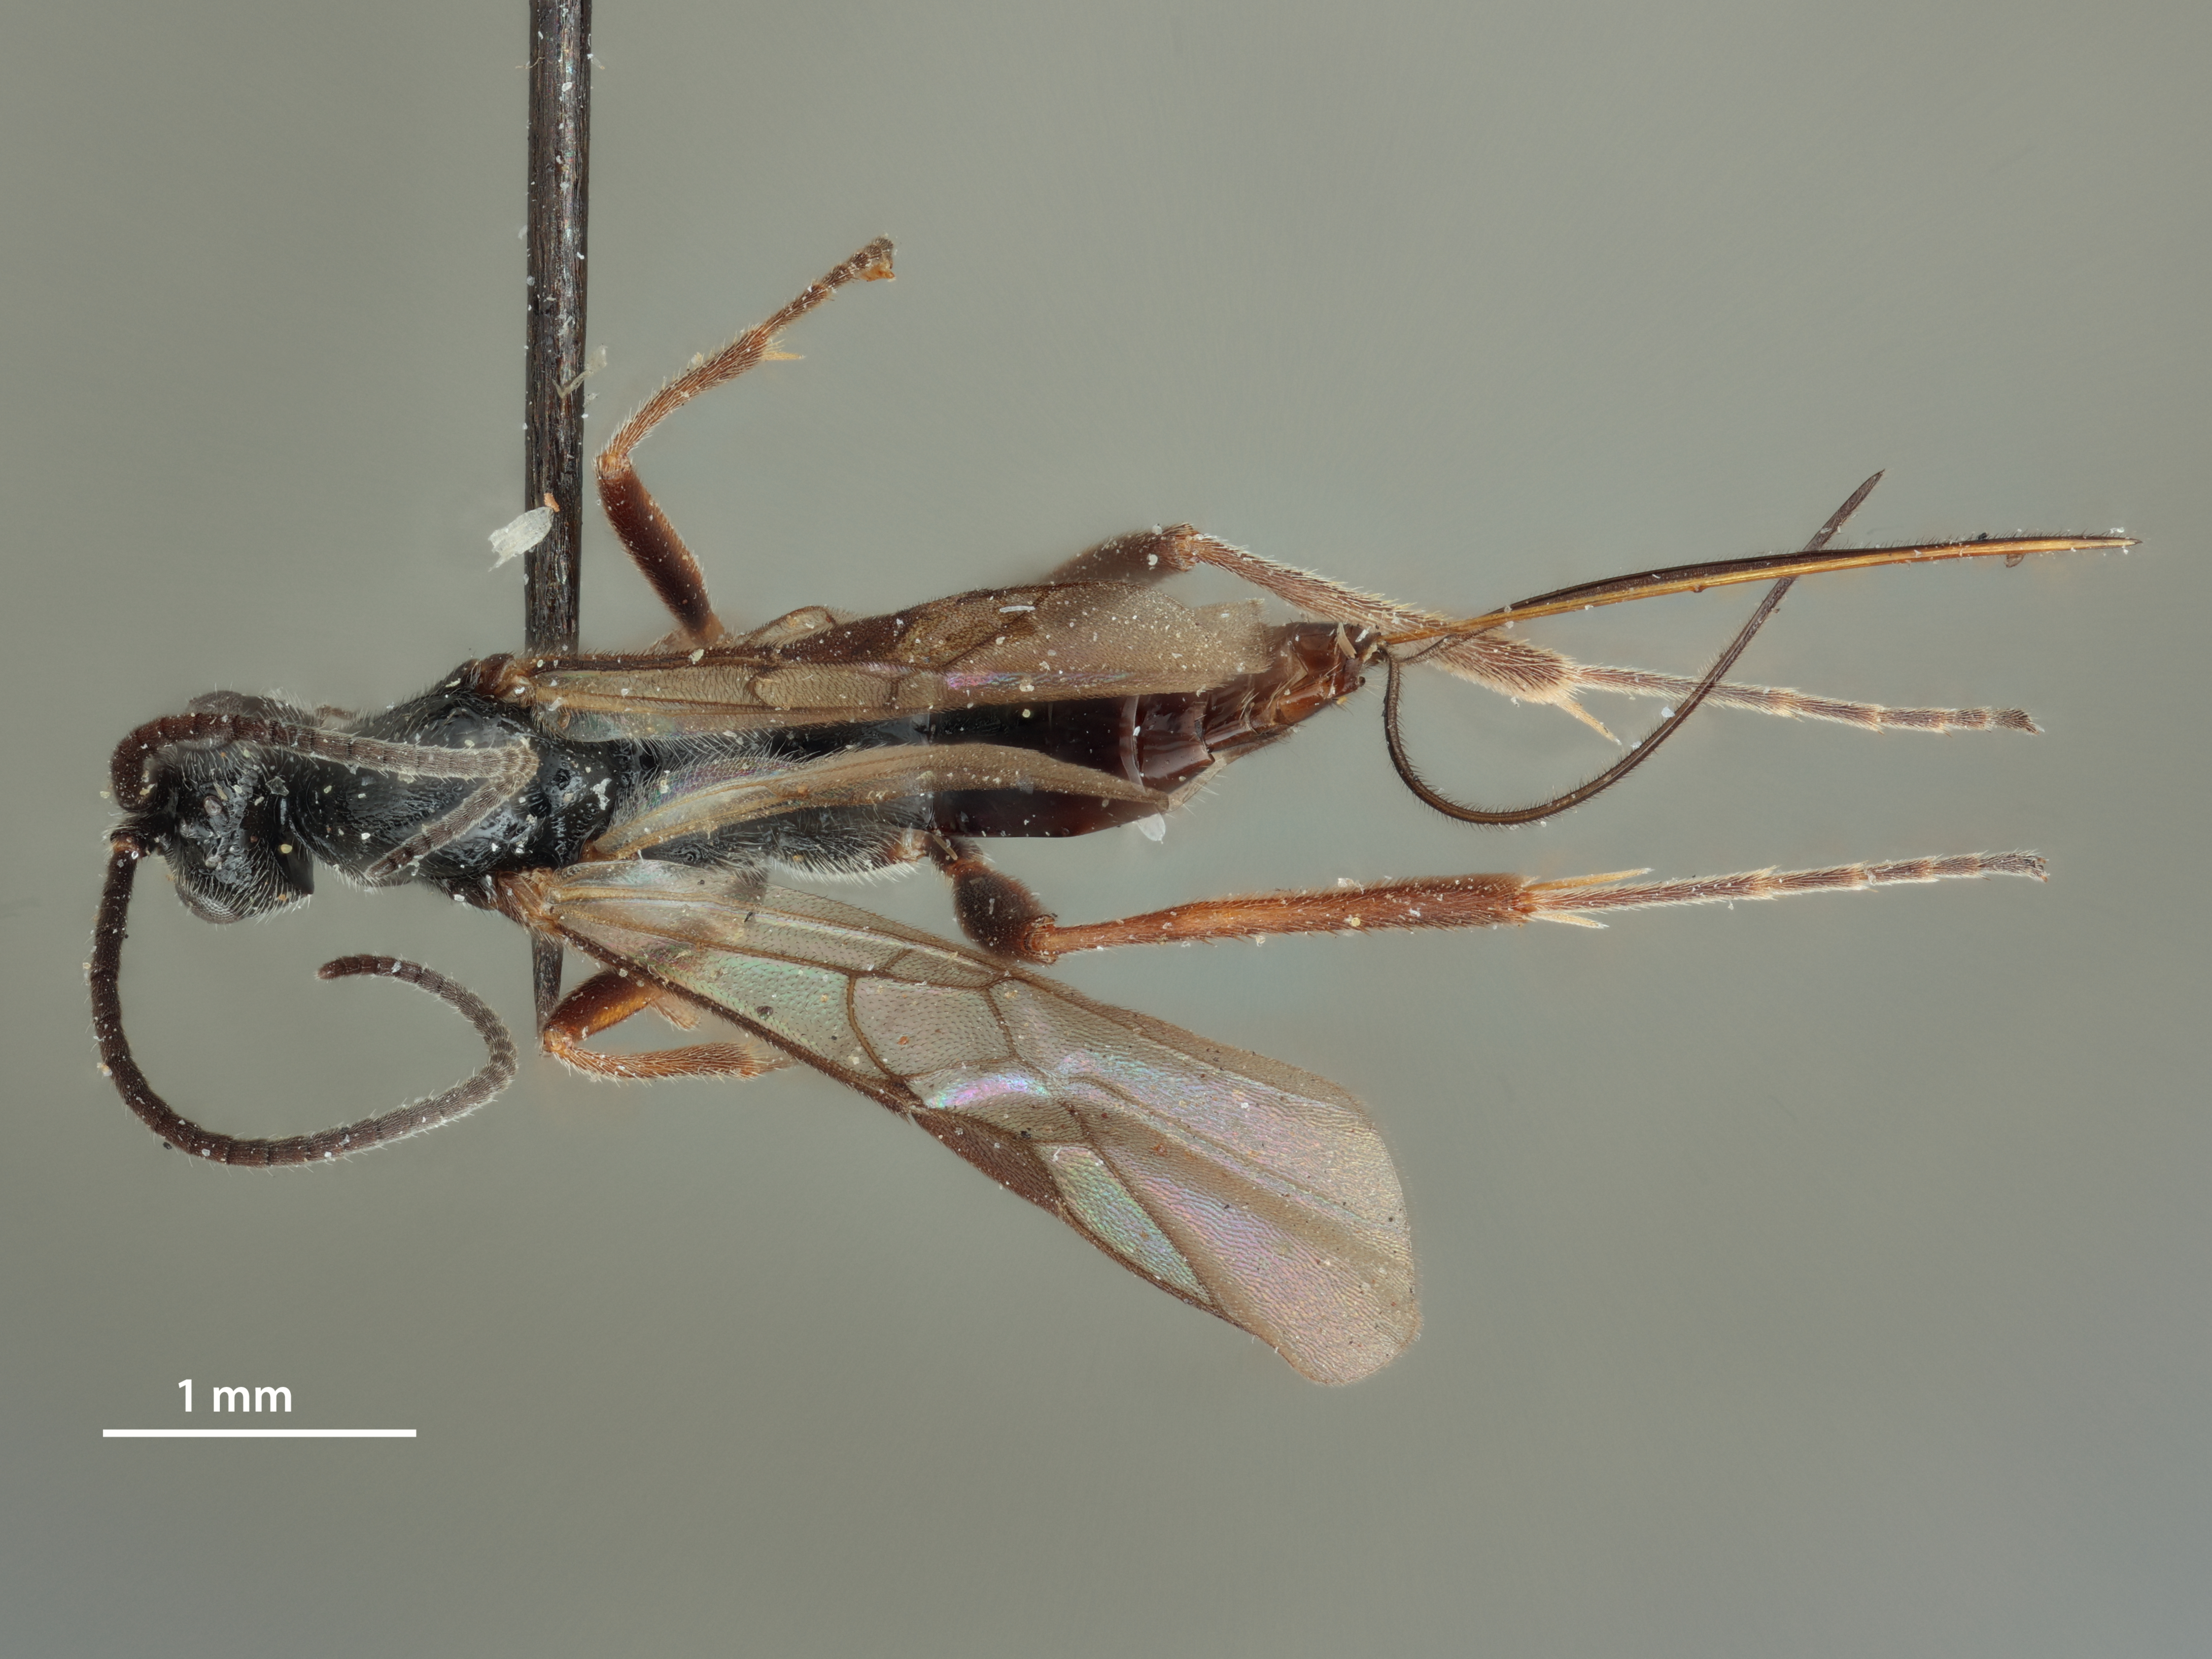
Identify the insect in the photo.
Orgilus coracinus
